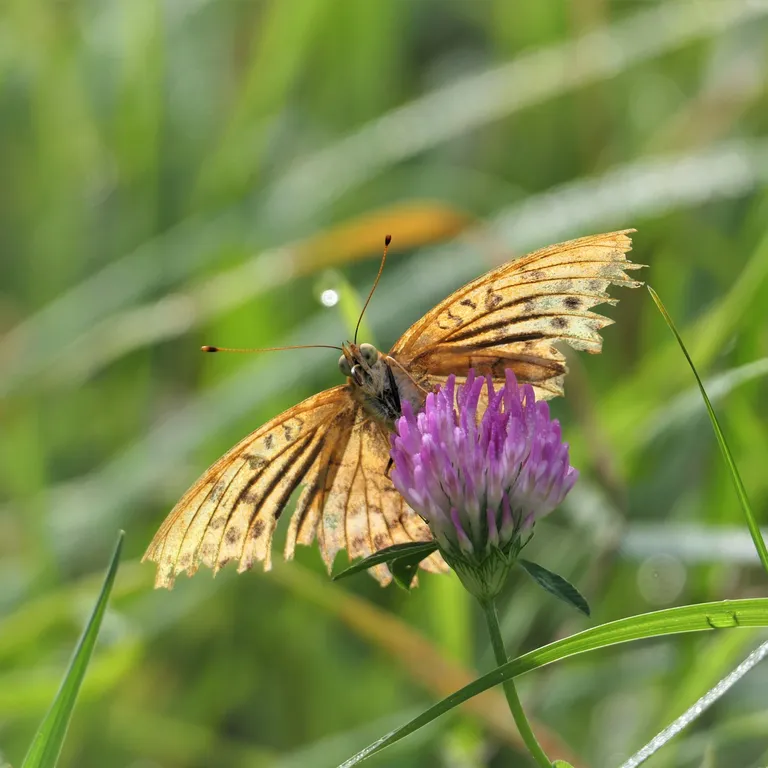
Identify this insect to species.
Argynnis paphia
